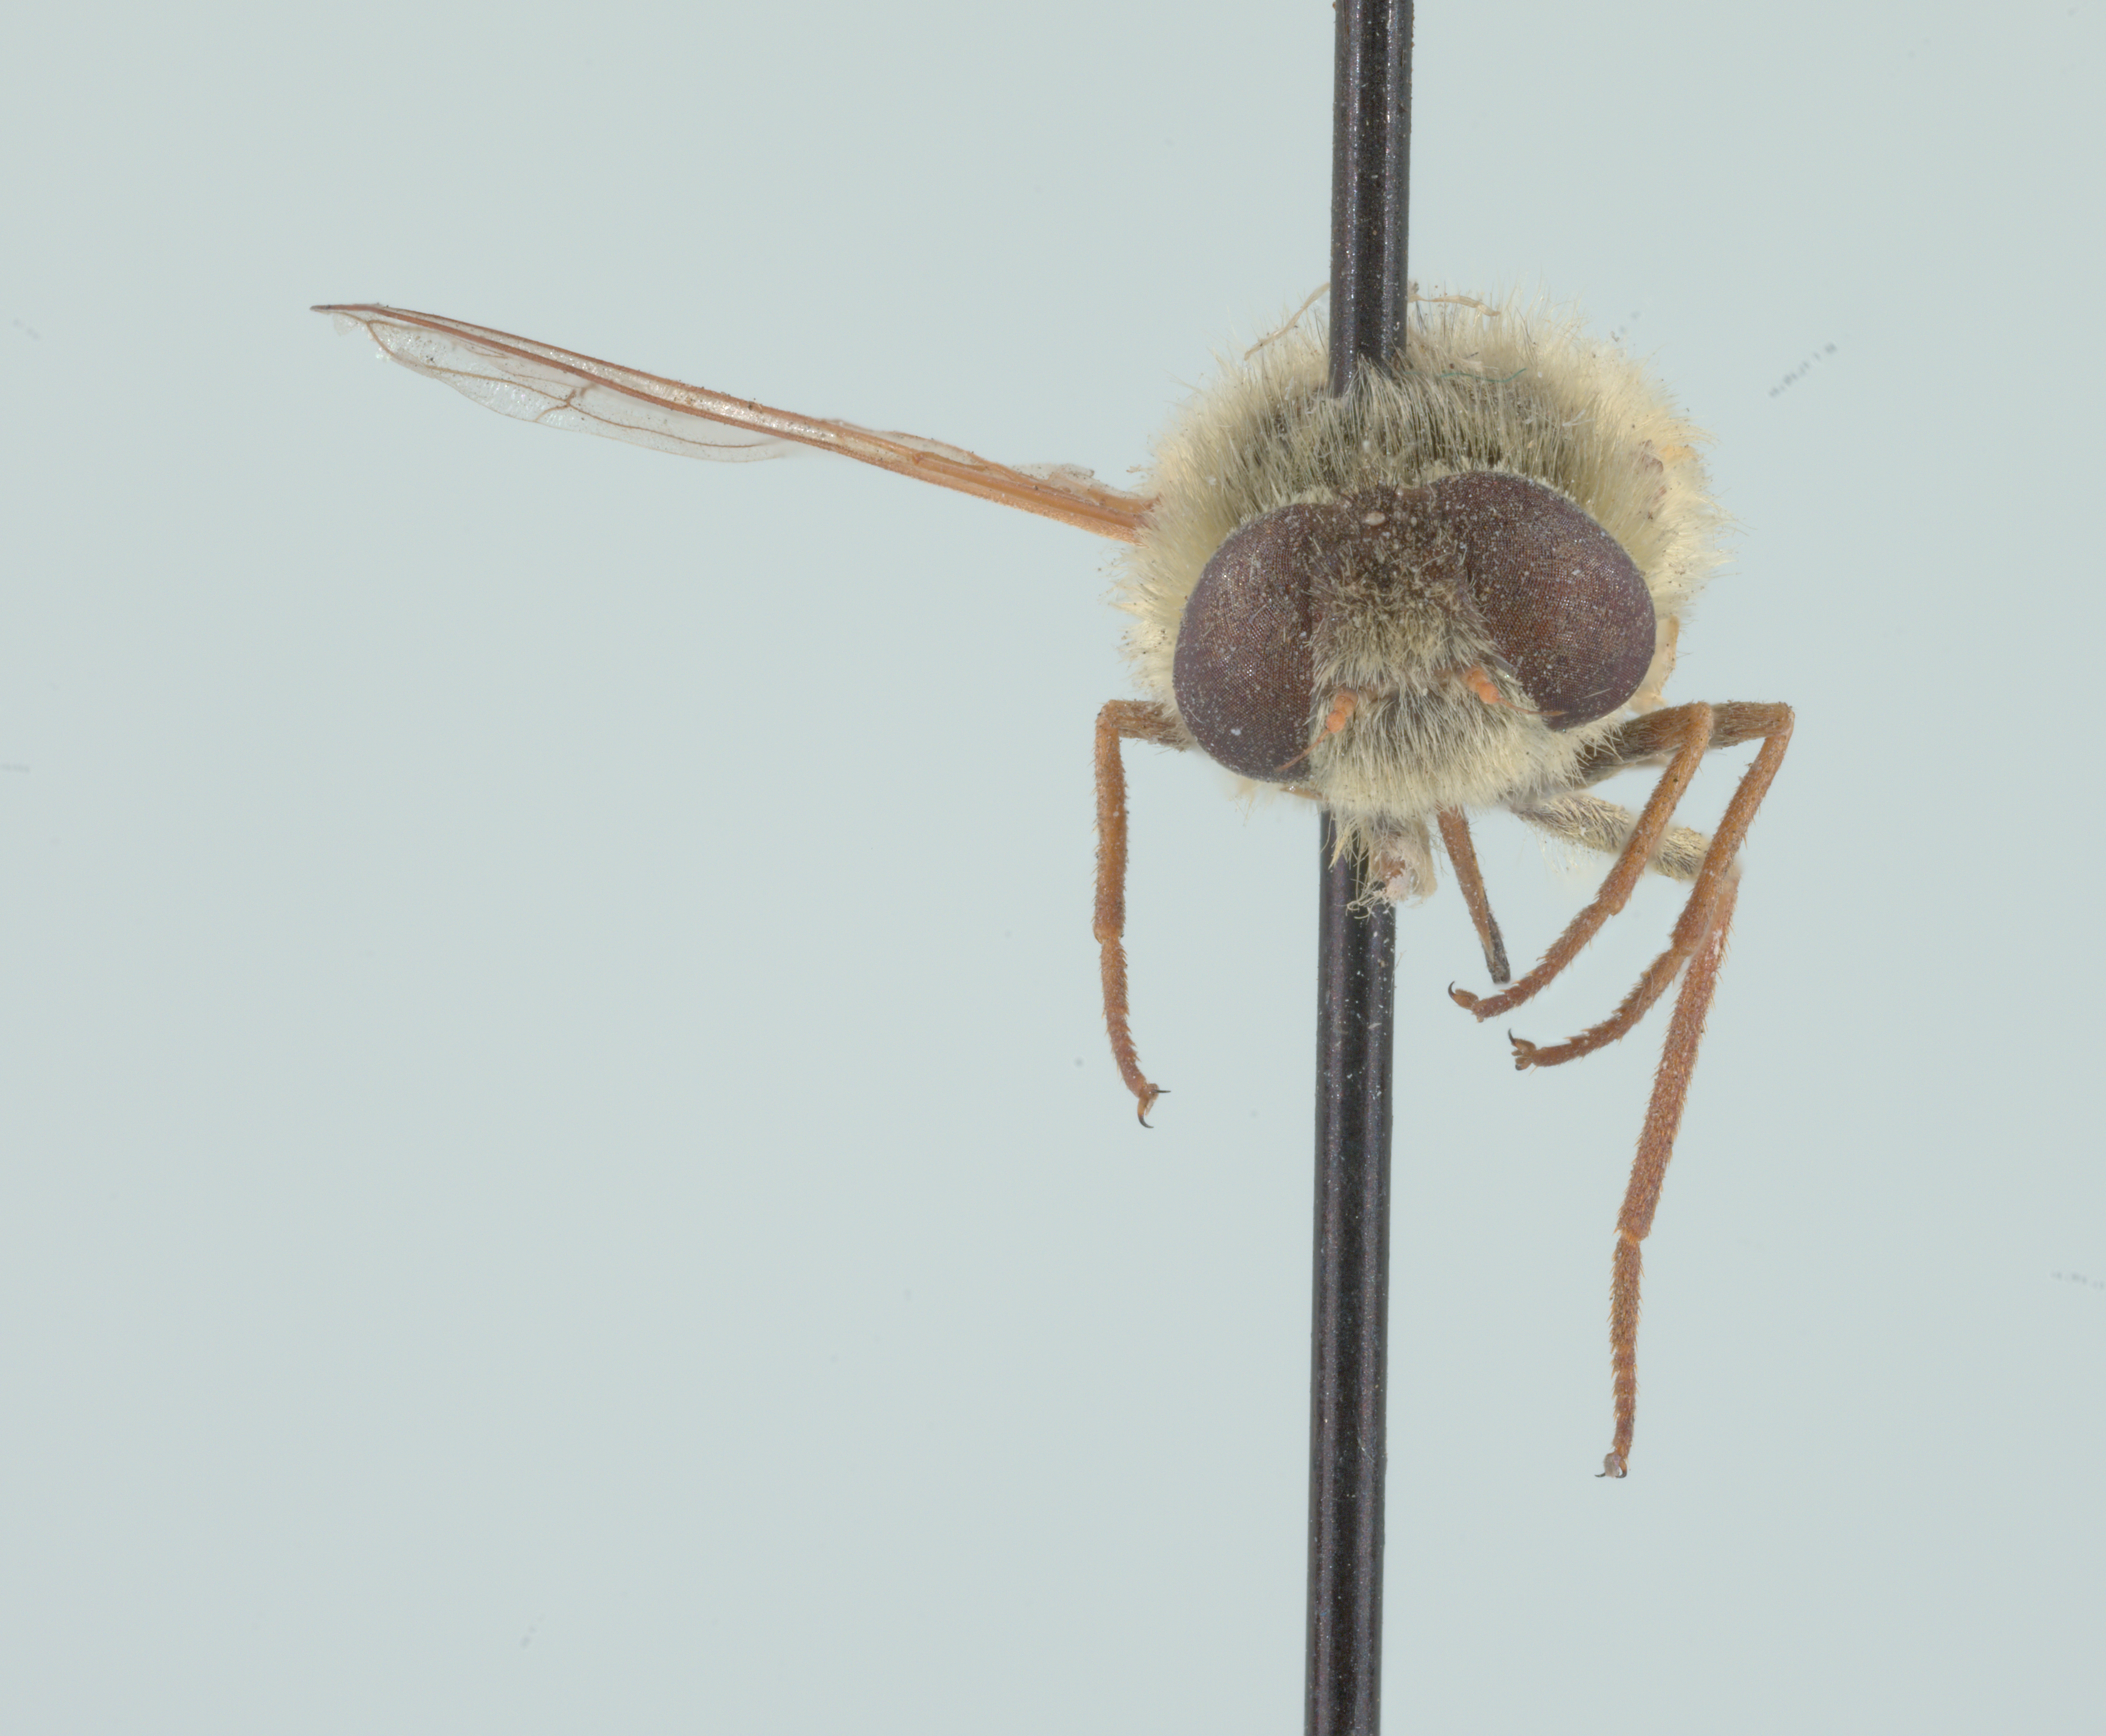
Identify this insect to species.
Neorhynchocephalus sackenii
